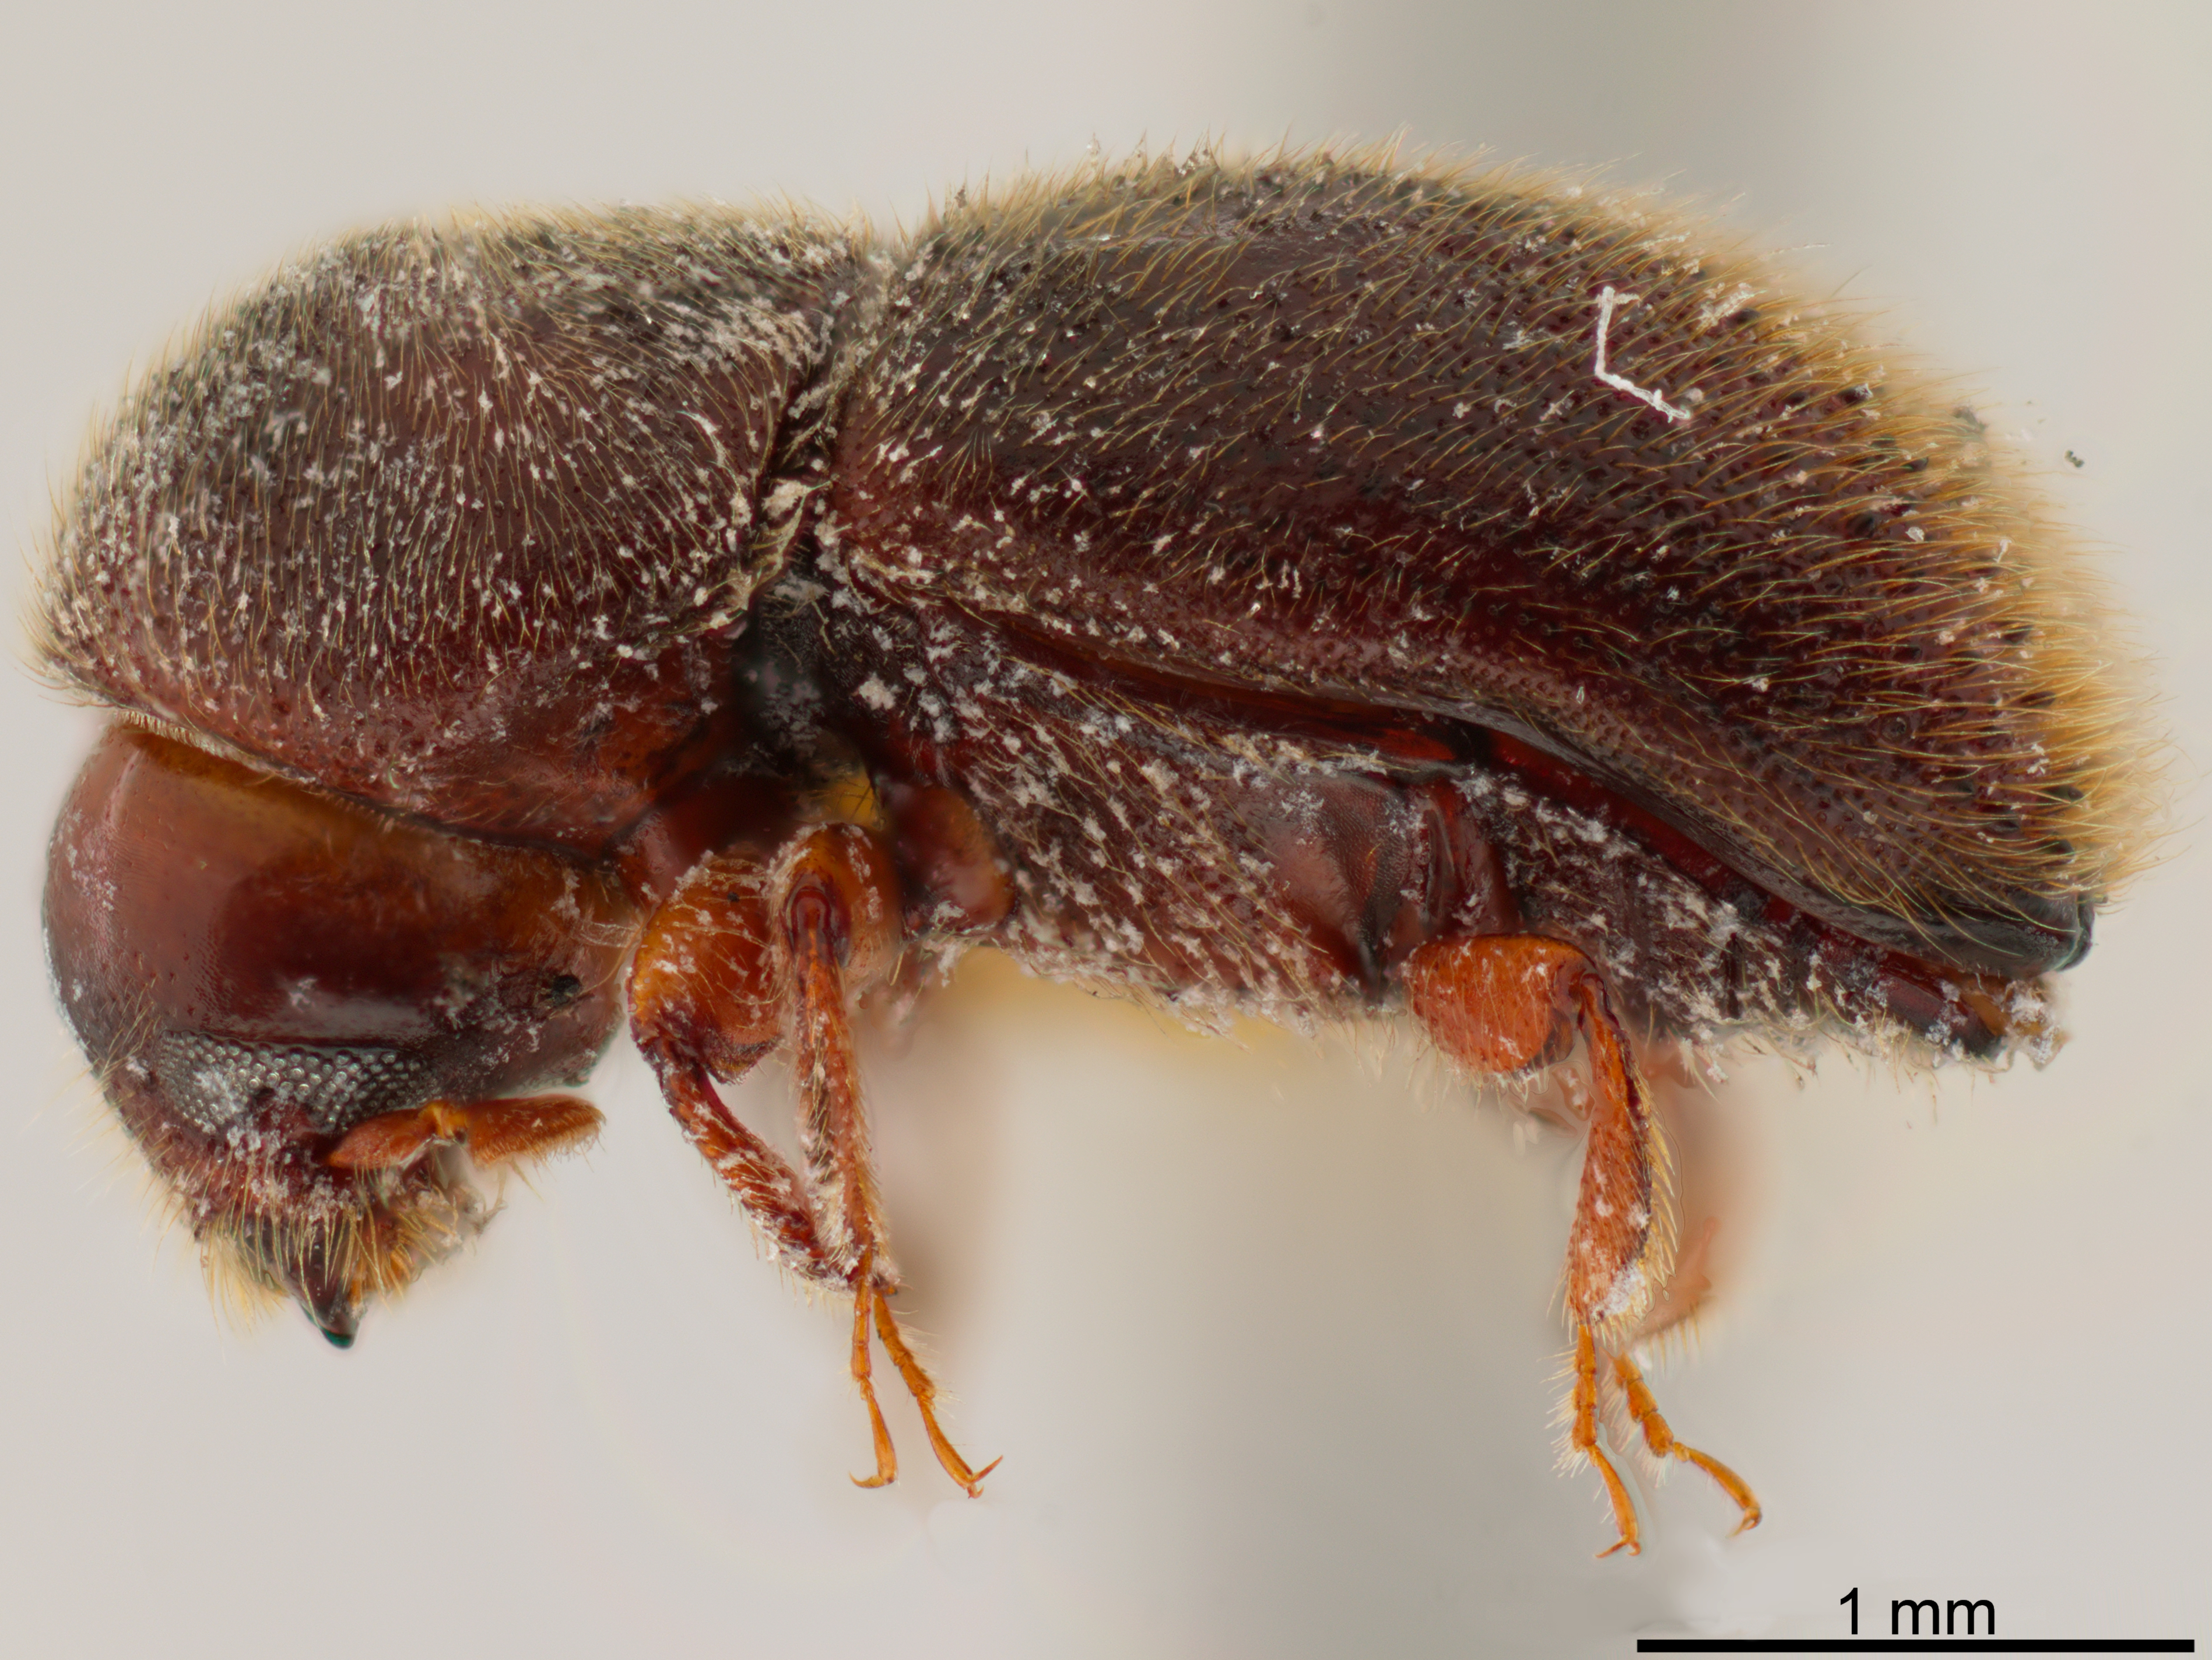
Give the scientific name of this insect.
Cyclorhipidion sus
